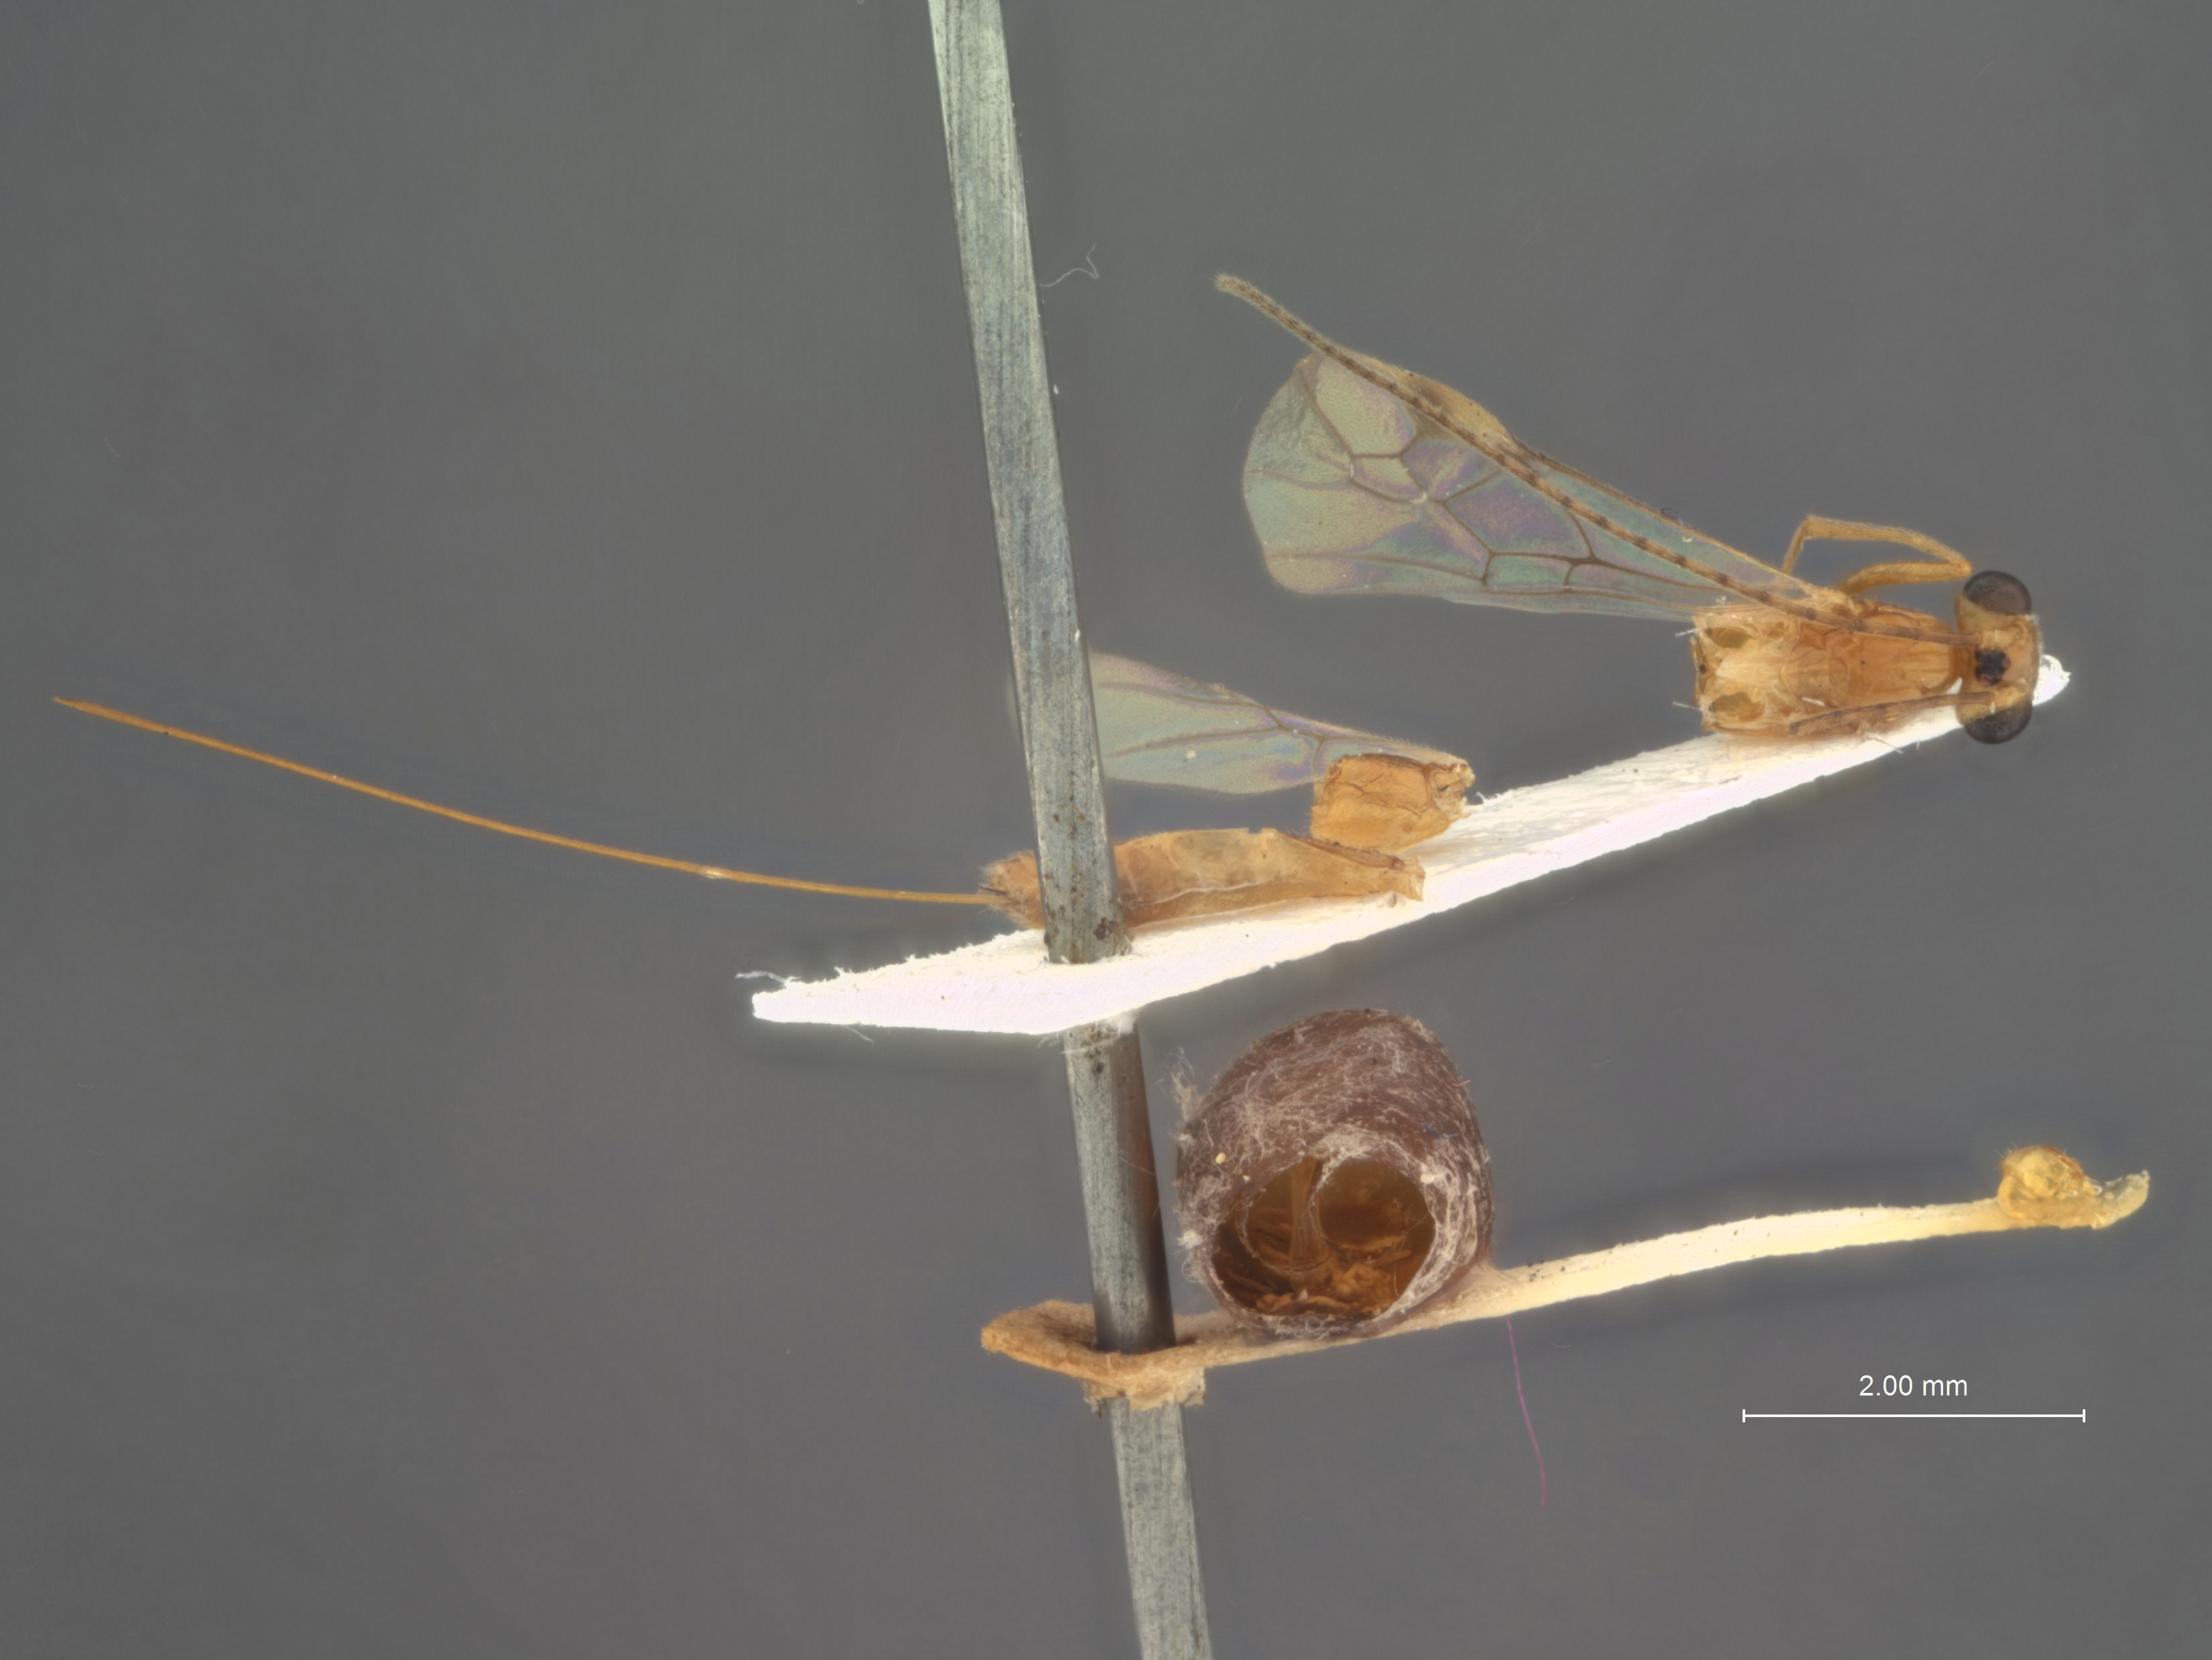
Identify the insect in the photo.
Macrocentrus ancylivorus
